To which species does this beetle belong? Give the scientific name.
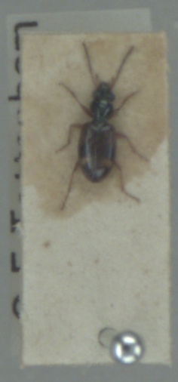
Bembidion articulatum
